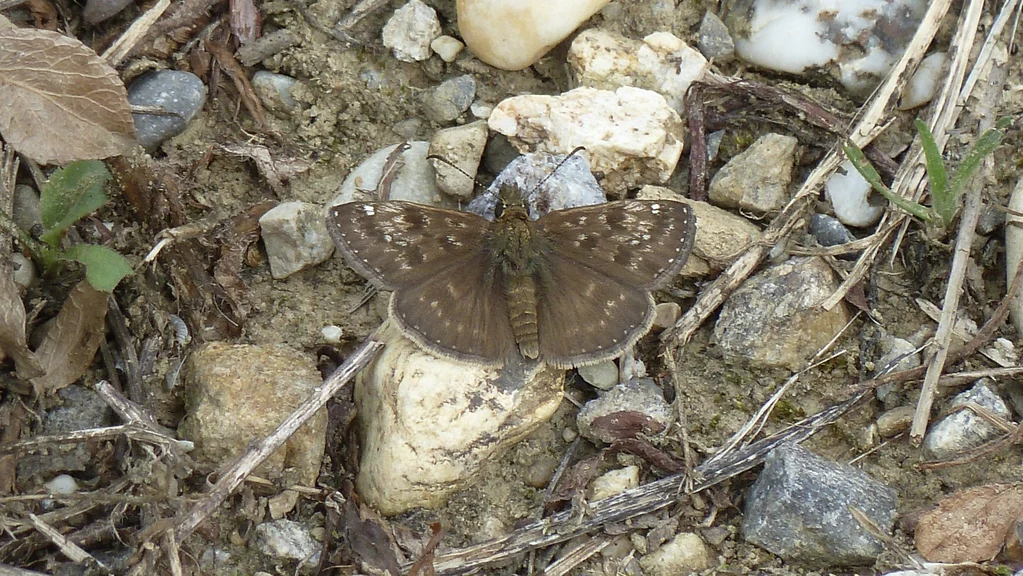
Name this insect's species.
Erynnis tages
